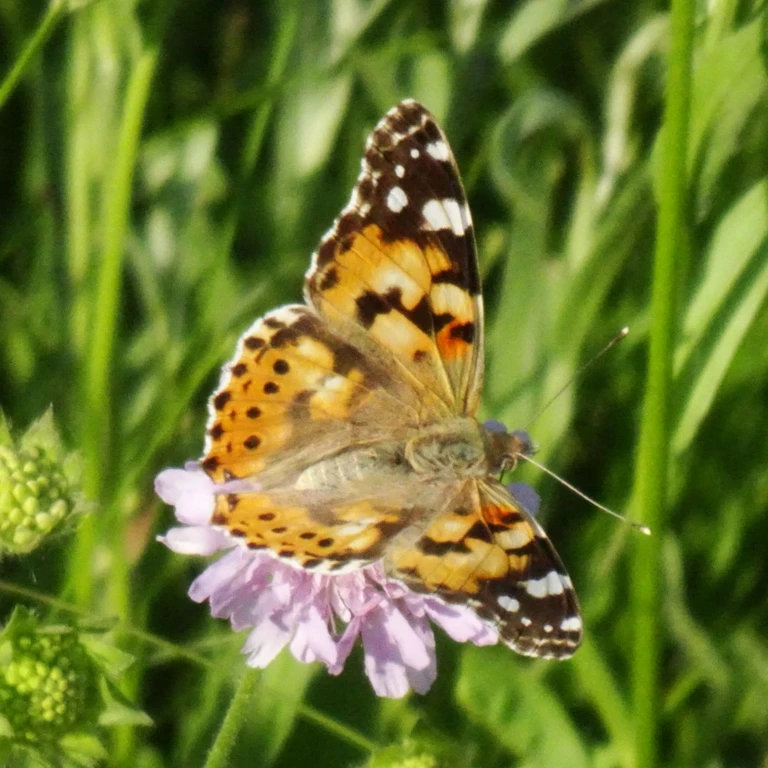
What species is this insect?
Vanessa cardui
